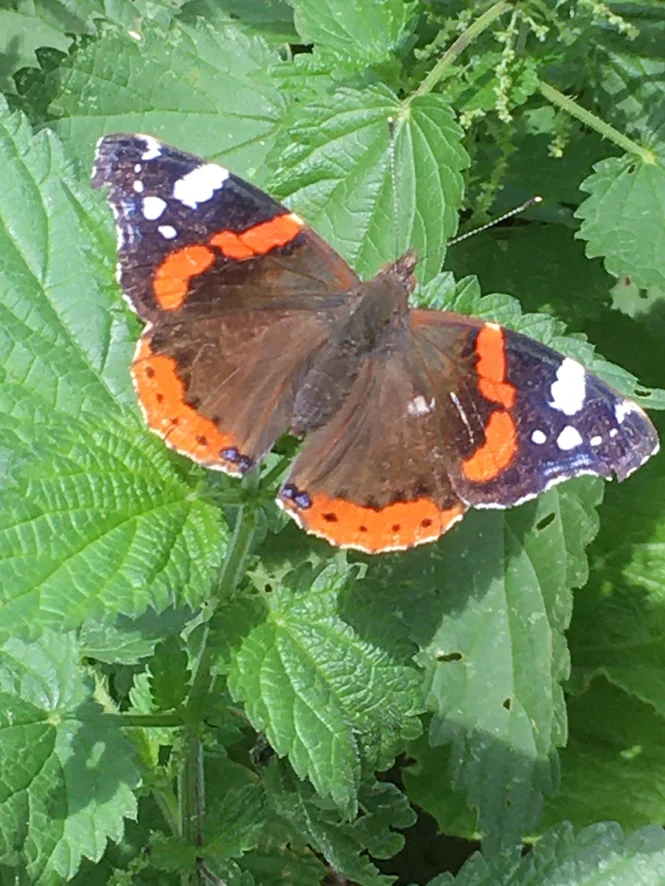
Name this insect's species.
Vanessa atalanta
